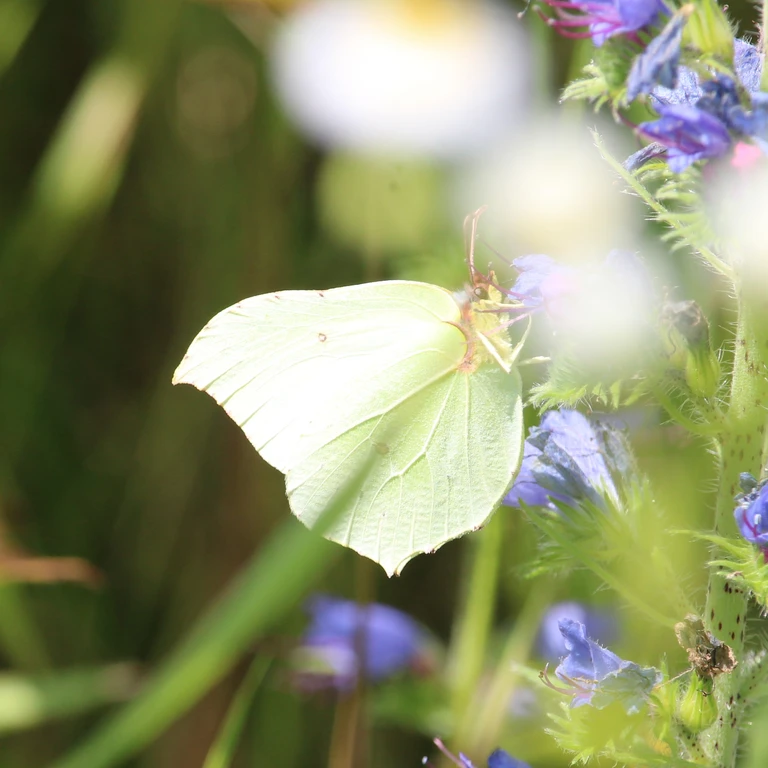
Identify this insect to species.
Gonepteryx rhamni
